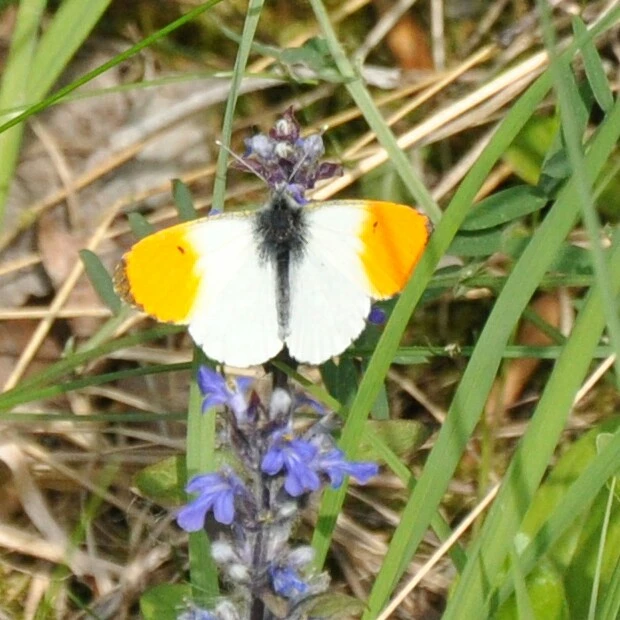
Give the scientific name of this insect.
Anthocharis cardamines
